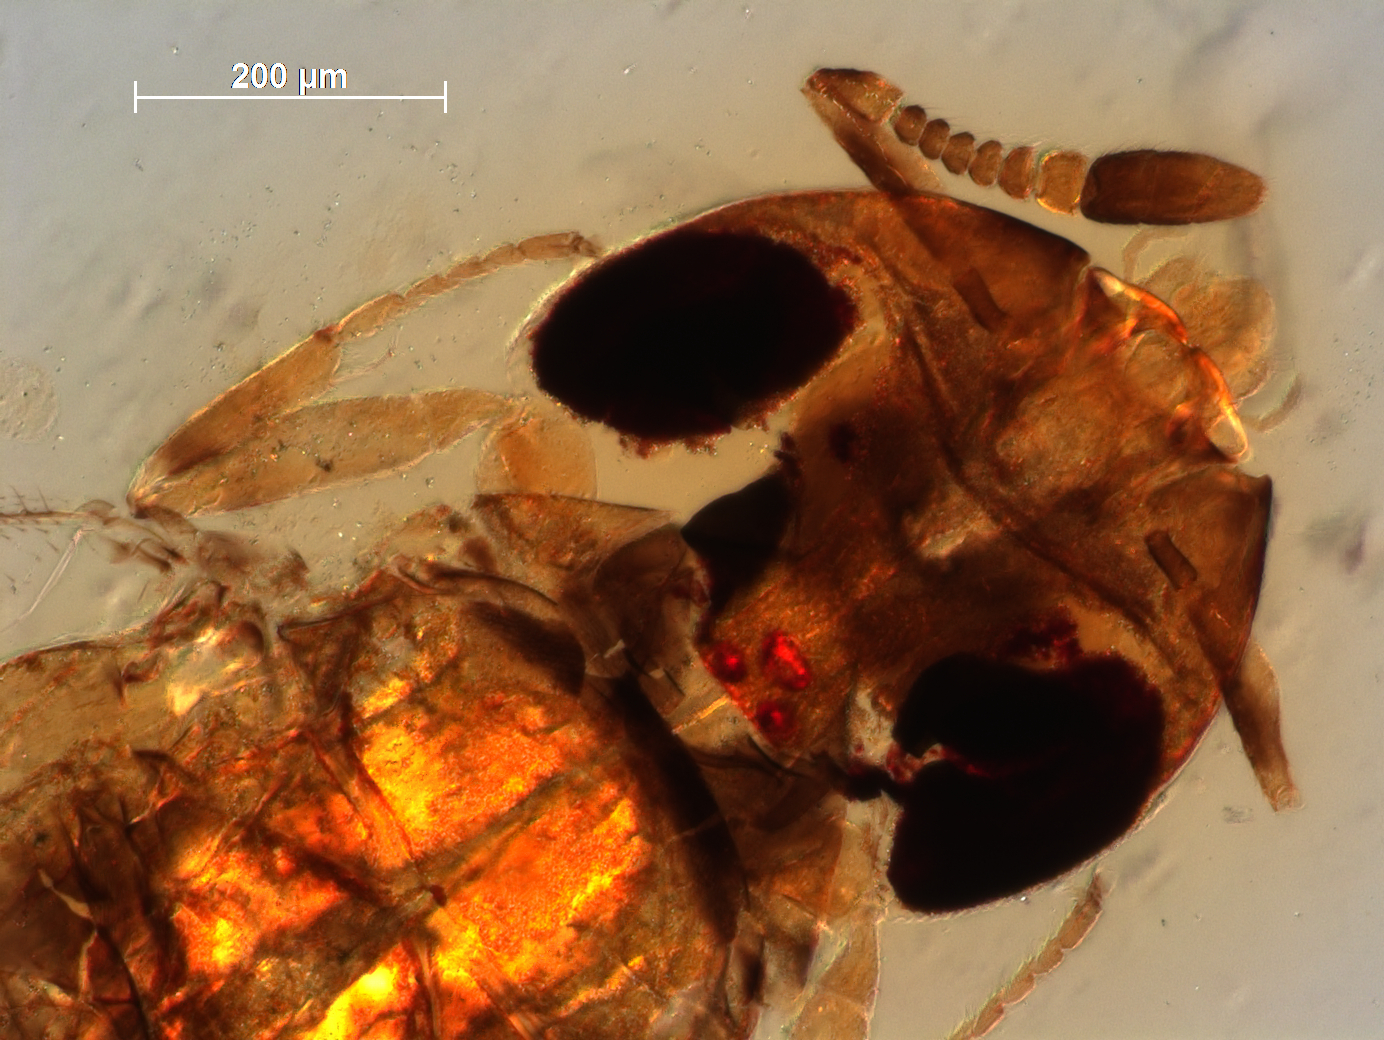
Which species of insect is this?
Euaphycus portoricensis
